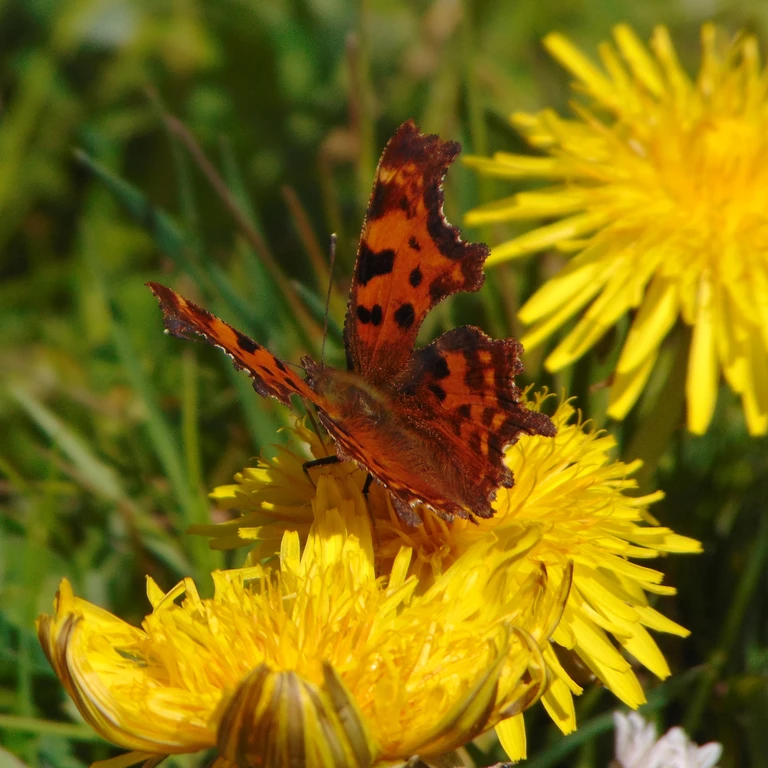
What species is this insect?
Polygonia c-album
